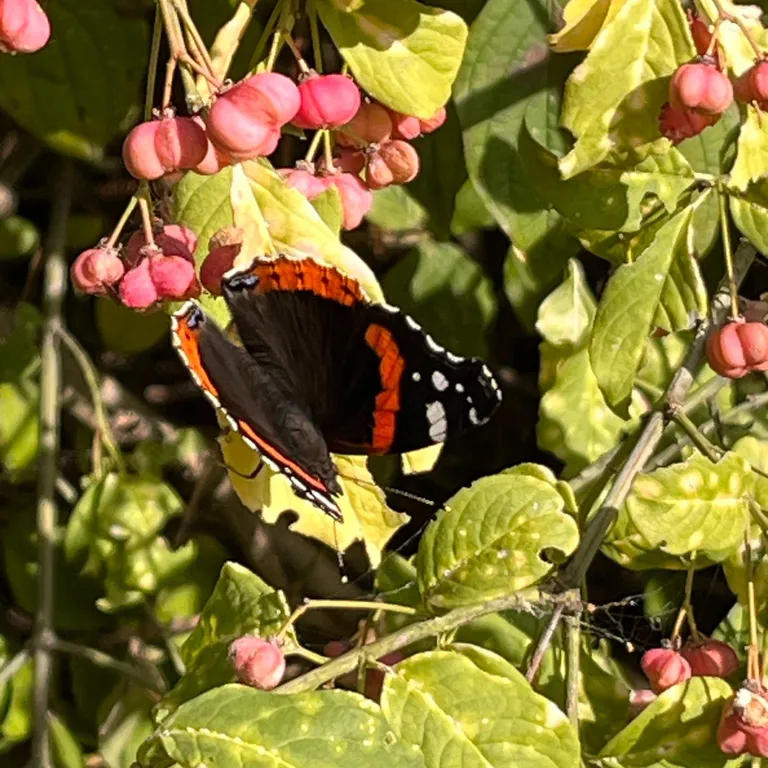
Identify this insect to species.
Vanessa atalanta
